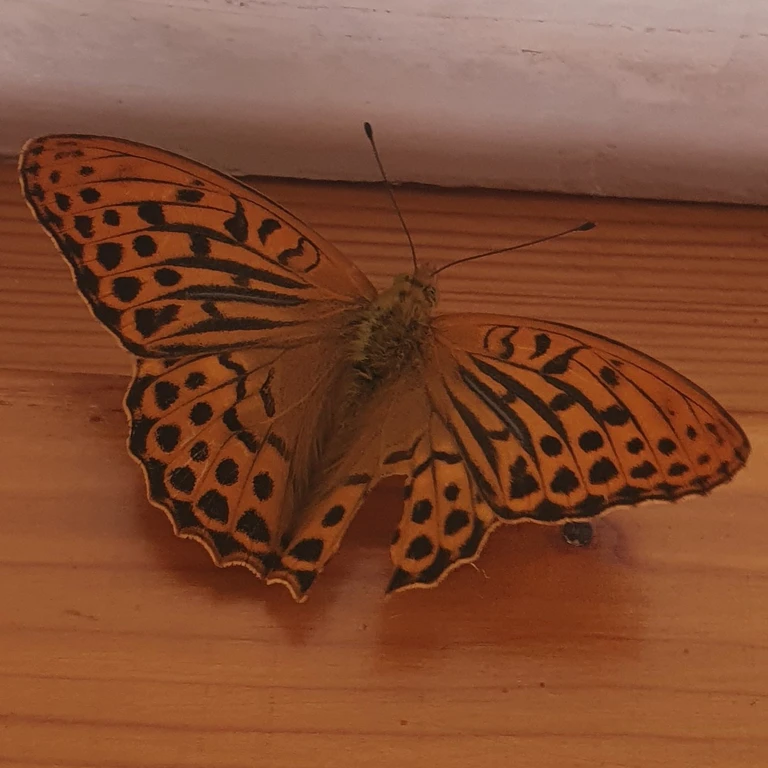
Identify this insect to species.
Argynnis paphia
